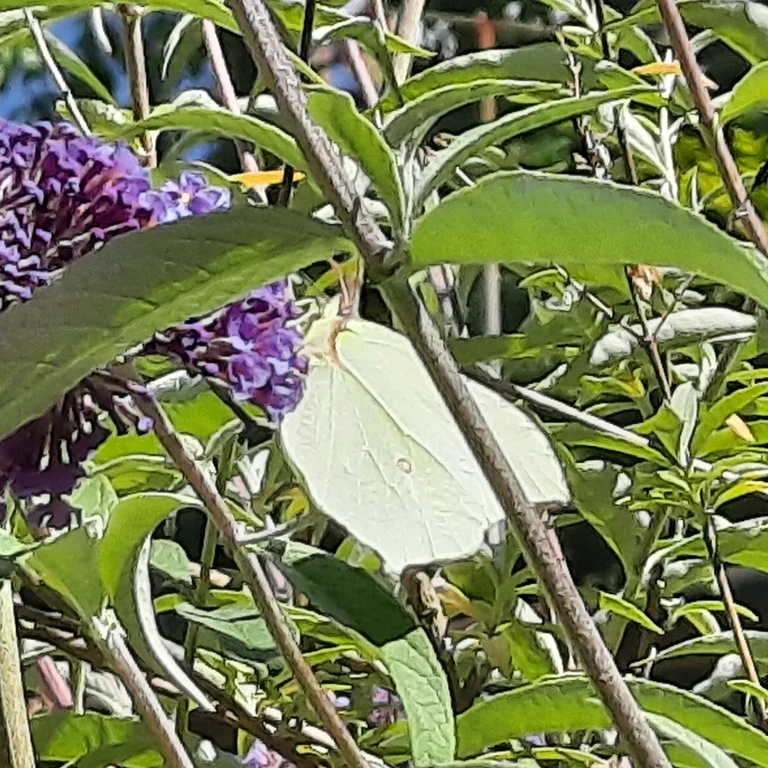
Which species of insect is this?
Gonepteryx rhamni
